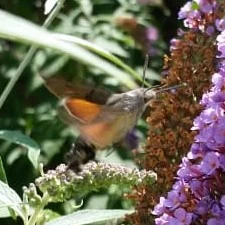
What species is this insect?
Macroglossum stellatarum
